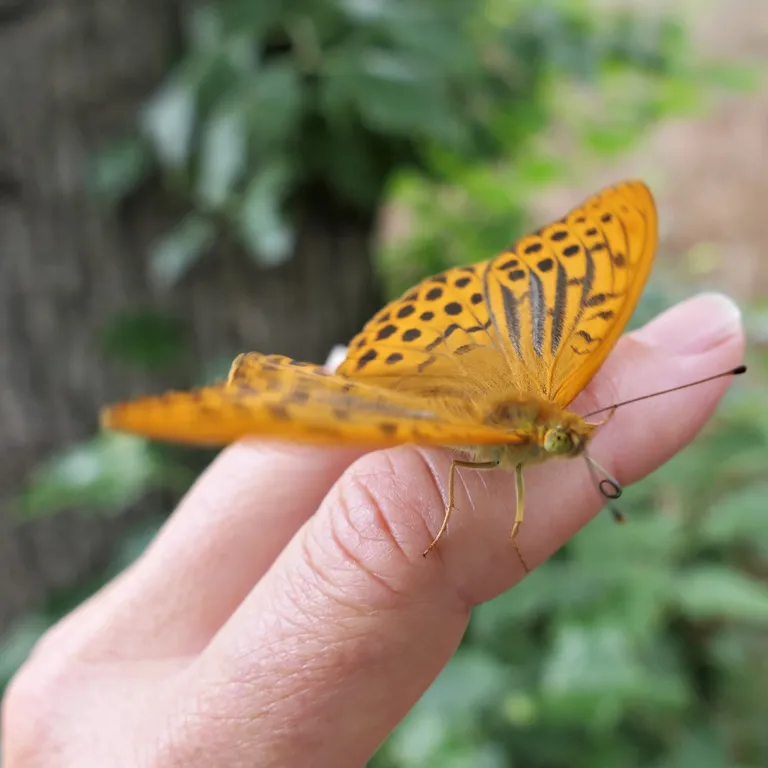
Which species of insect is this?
Argynnis paphia
